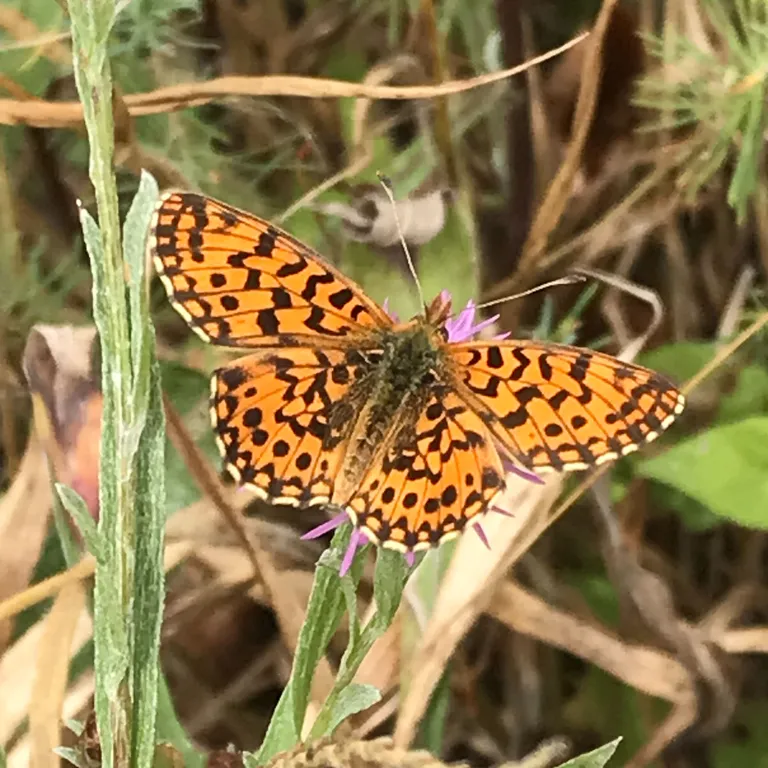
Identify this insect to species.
Boloria dia
